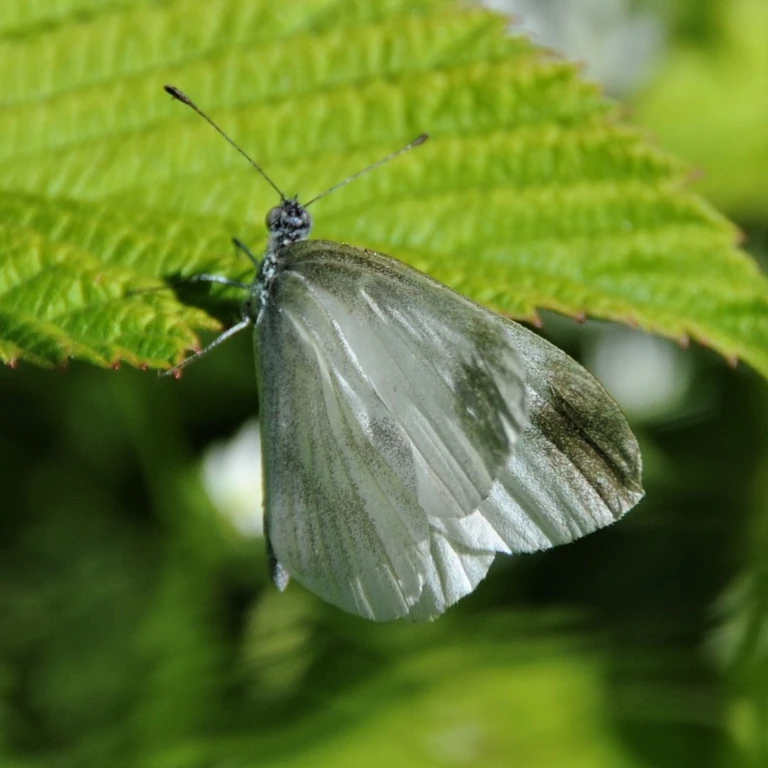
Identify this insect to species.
Leptidea sinapis/juvernica
